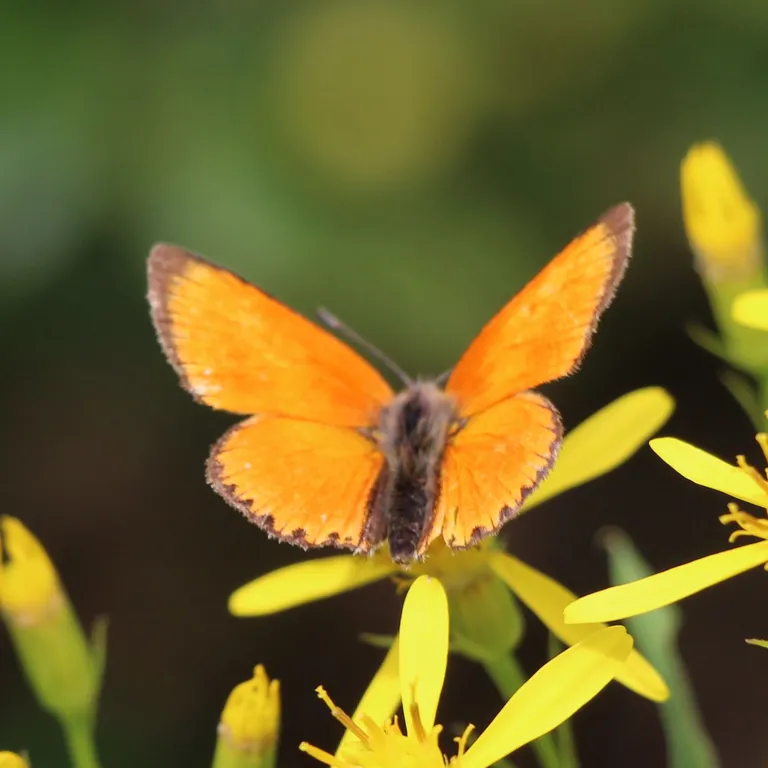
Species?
Lycaena virgaureae
